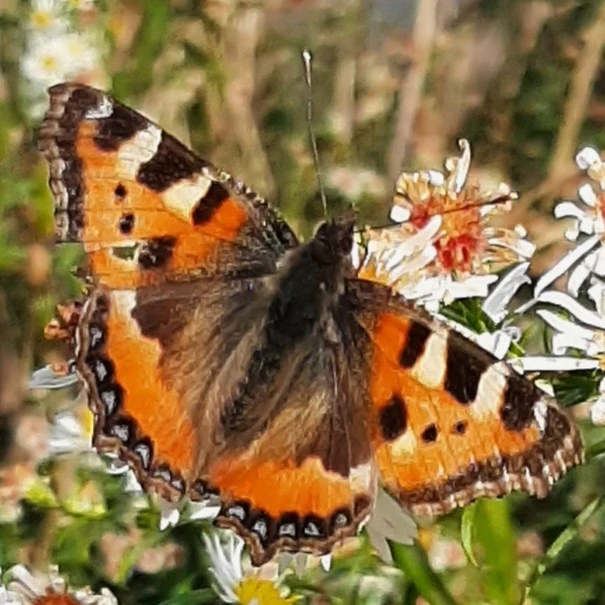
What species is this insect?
Aglais urticae
